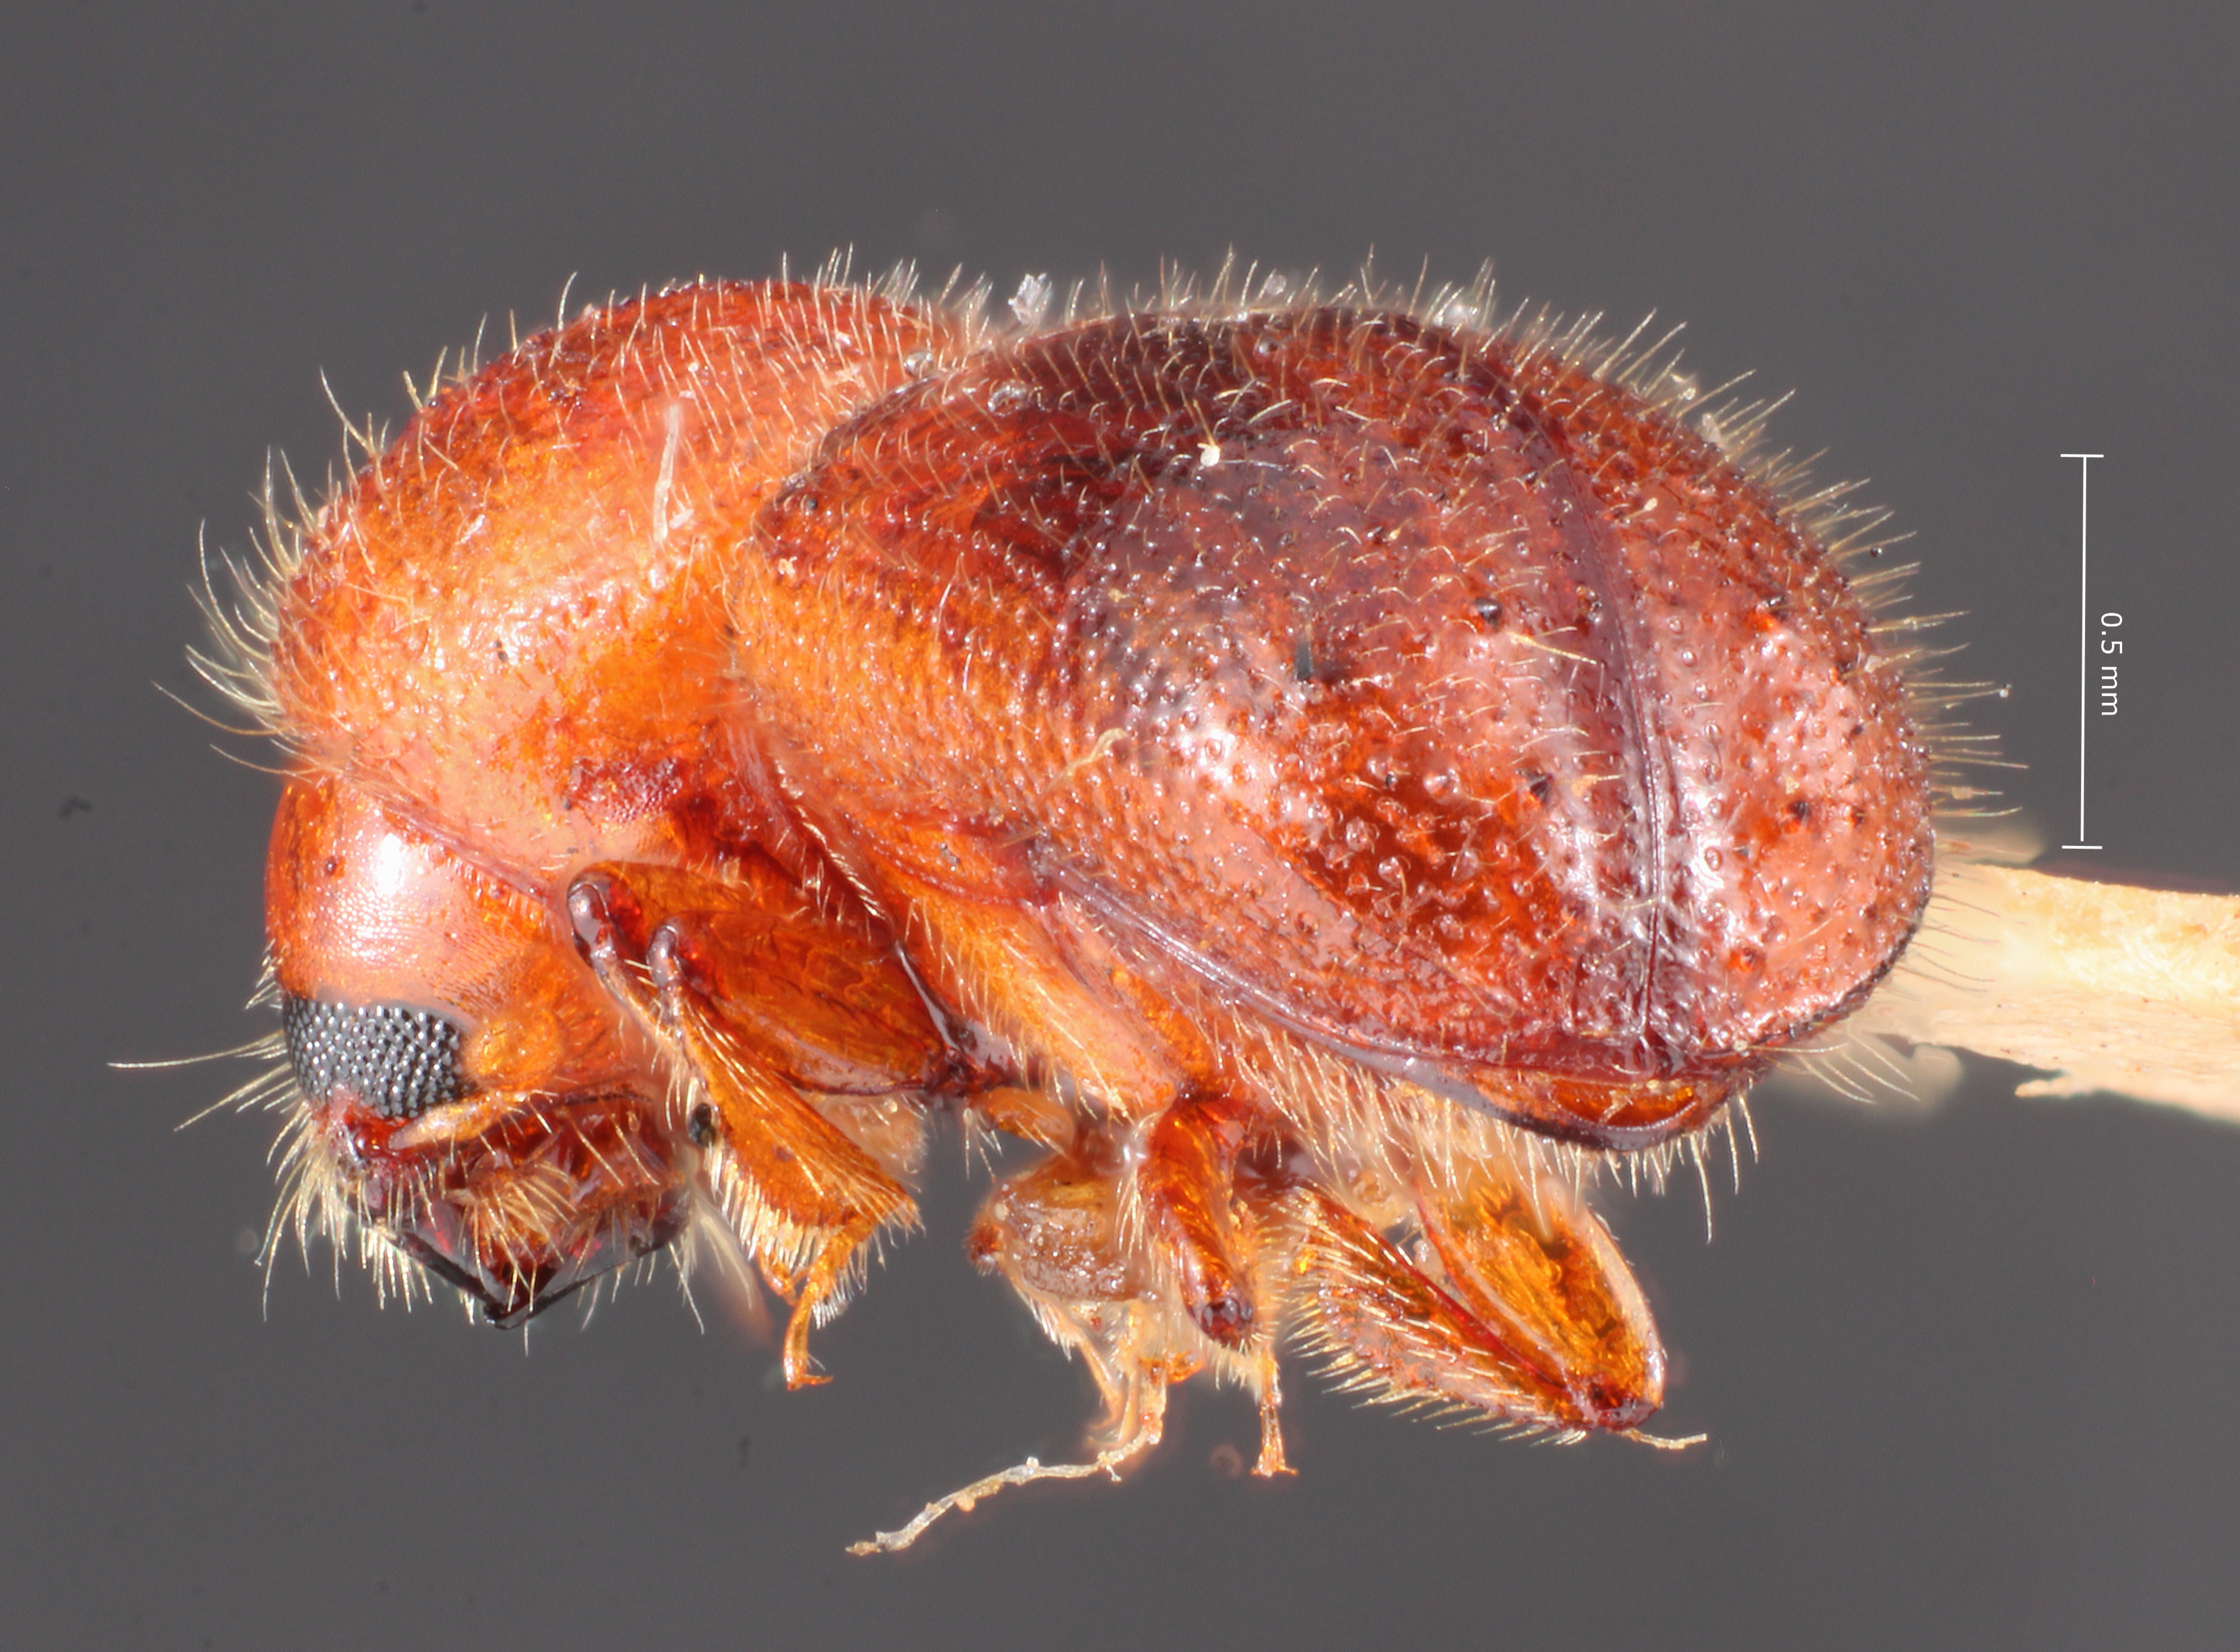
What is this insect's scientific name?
Ambrosiodmus guatemalensis
